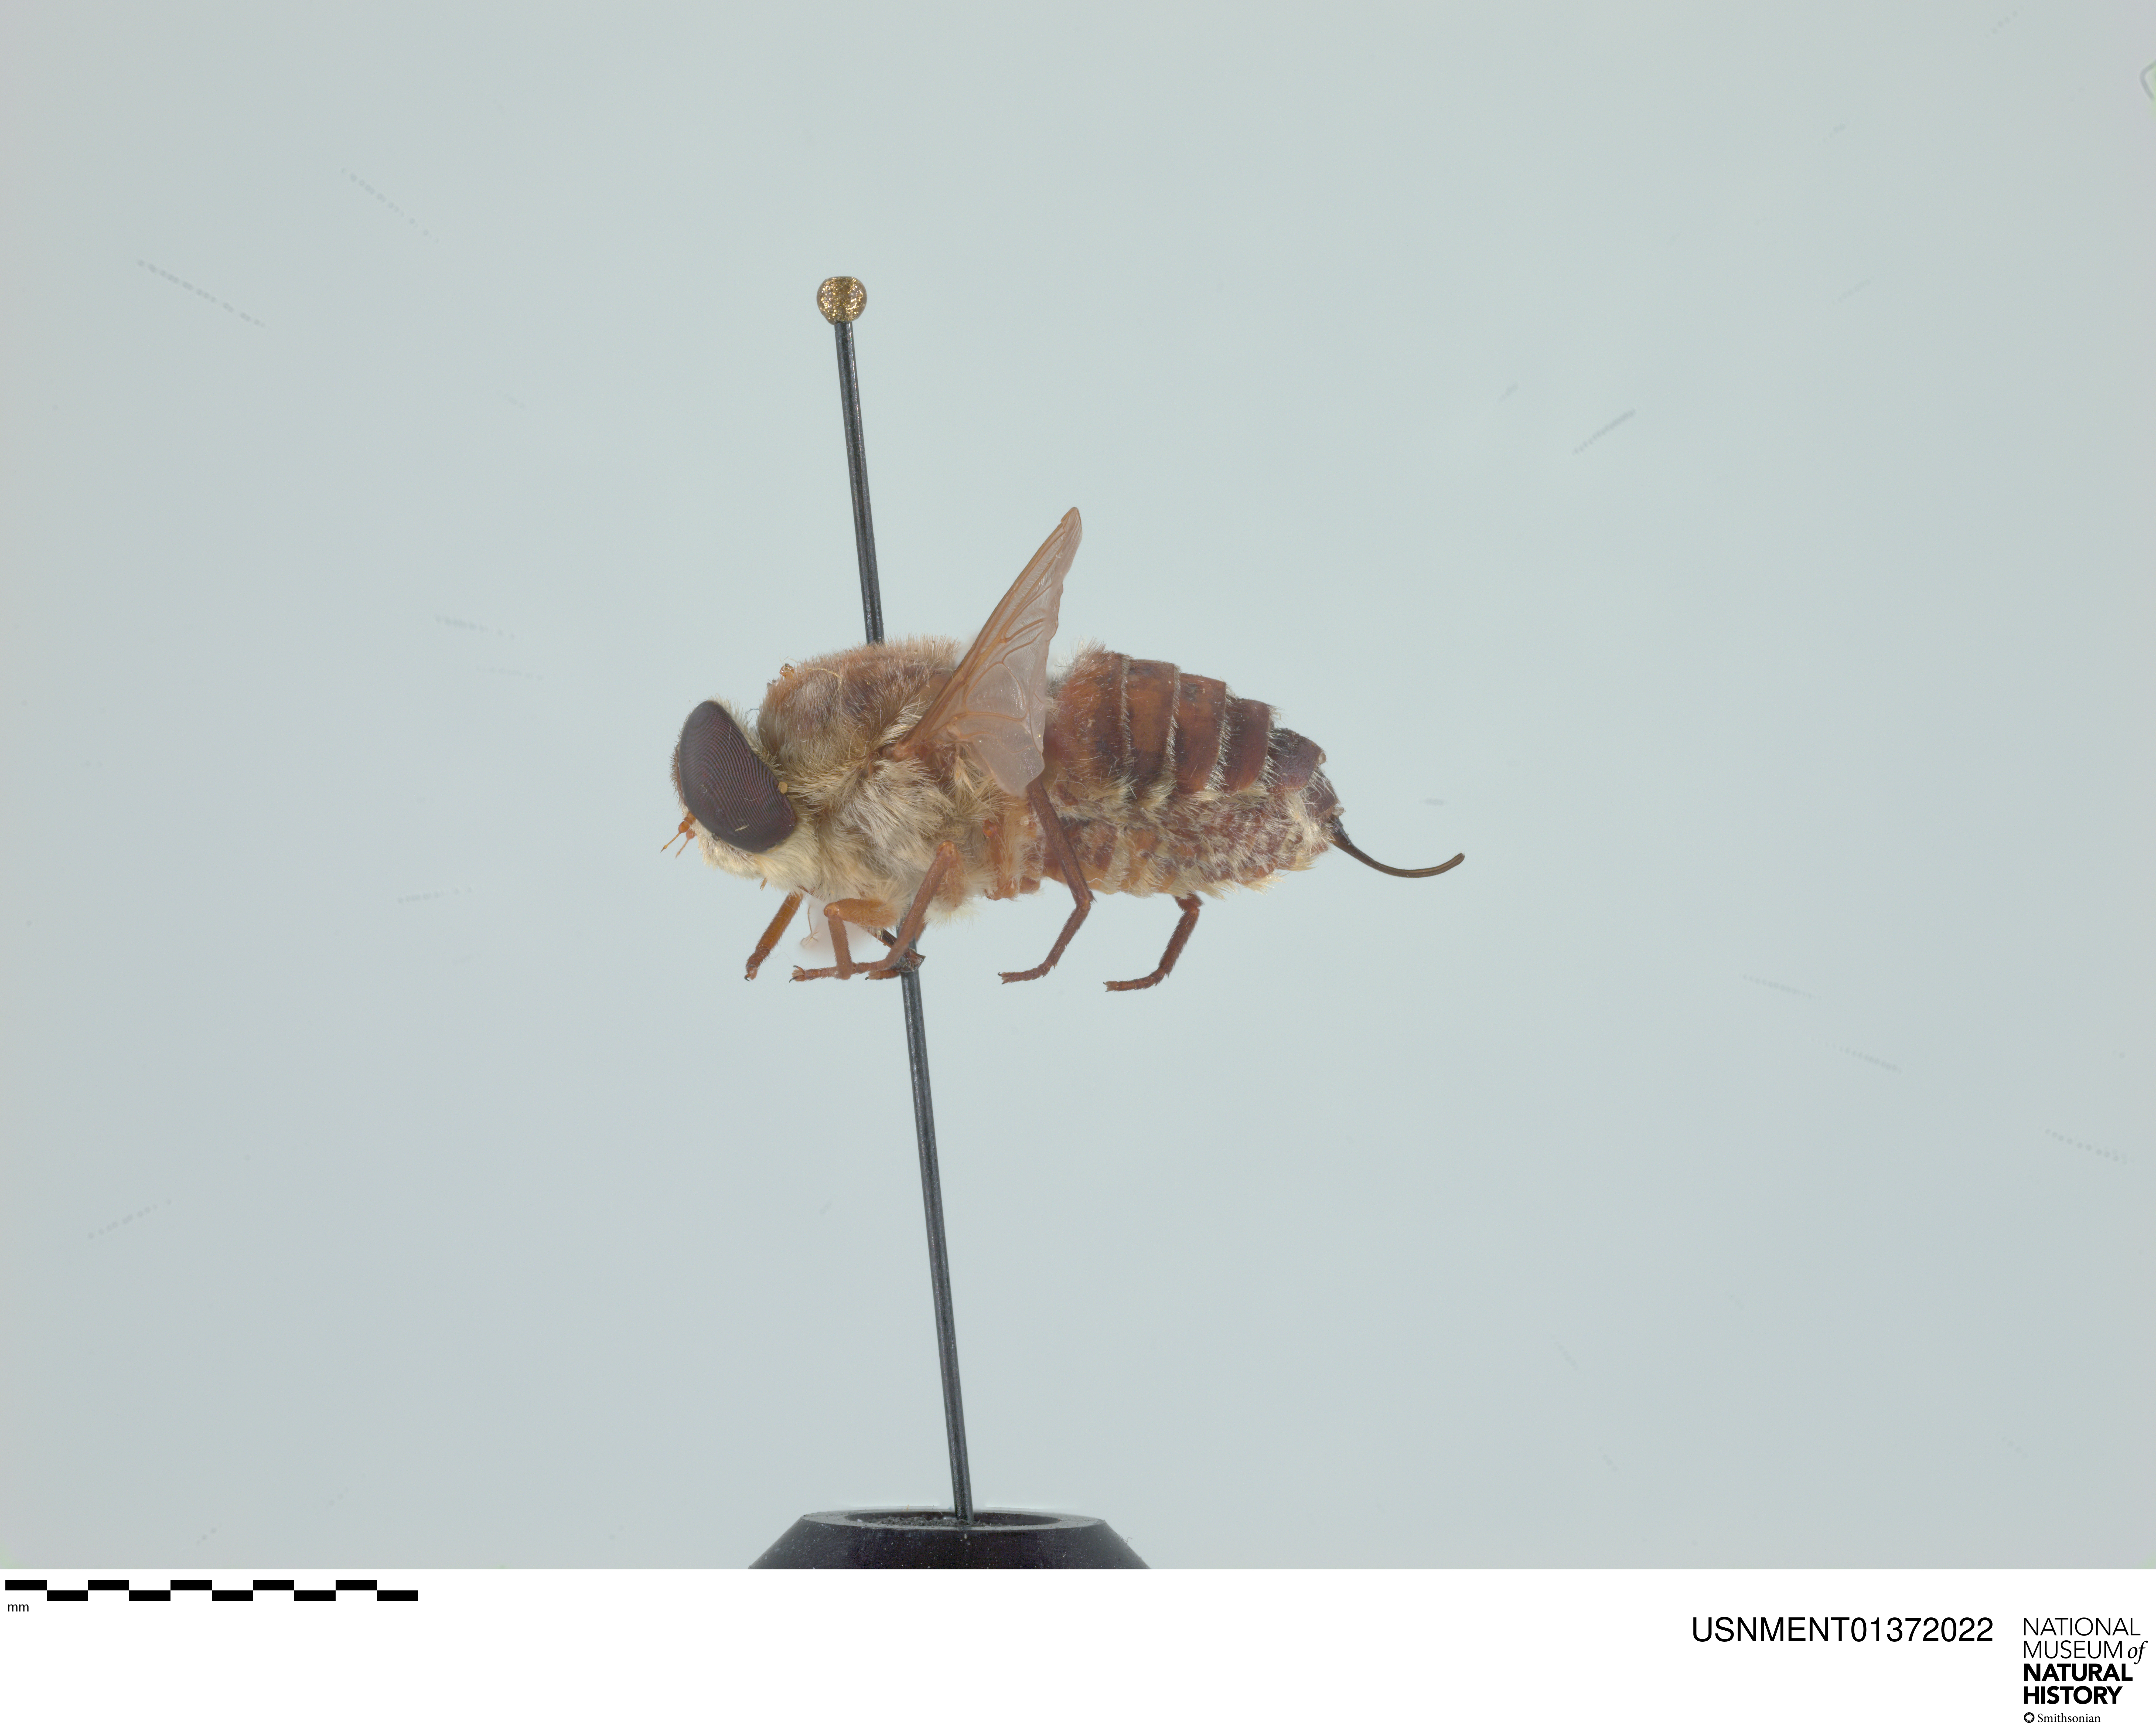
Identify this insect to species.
Neorhynchocephalus volaticus
